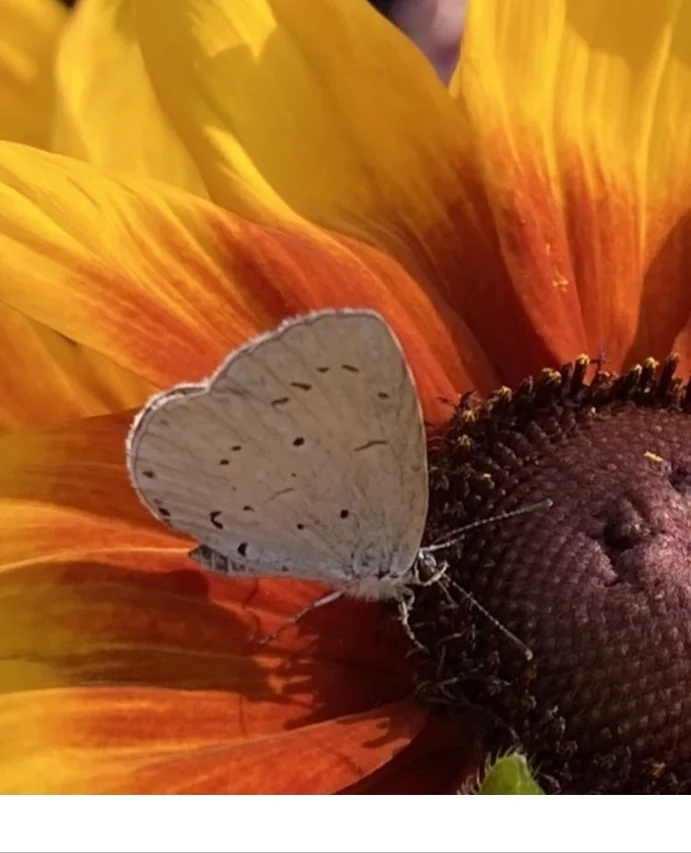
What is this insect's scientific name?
Celastrina argiolus
